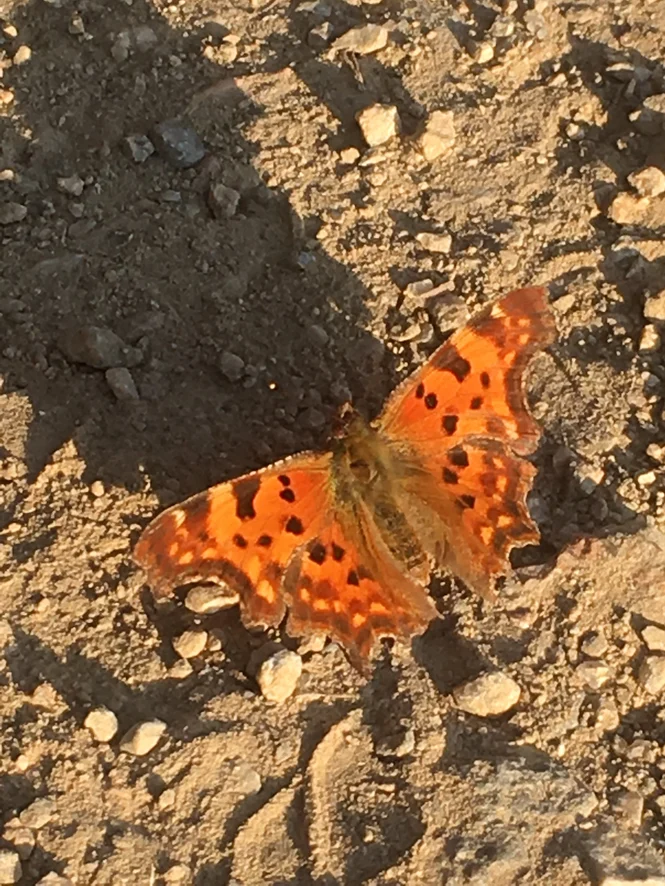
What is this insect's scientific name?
Polygonia c-album
